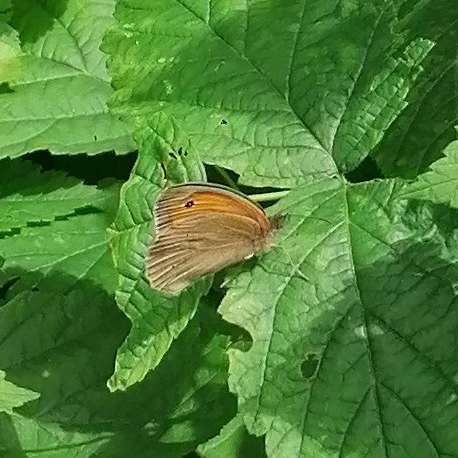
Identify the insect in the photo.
Maniola jurtina
